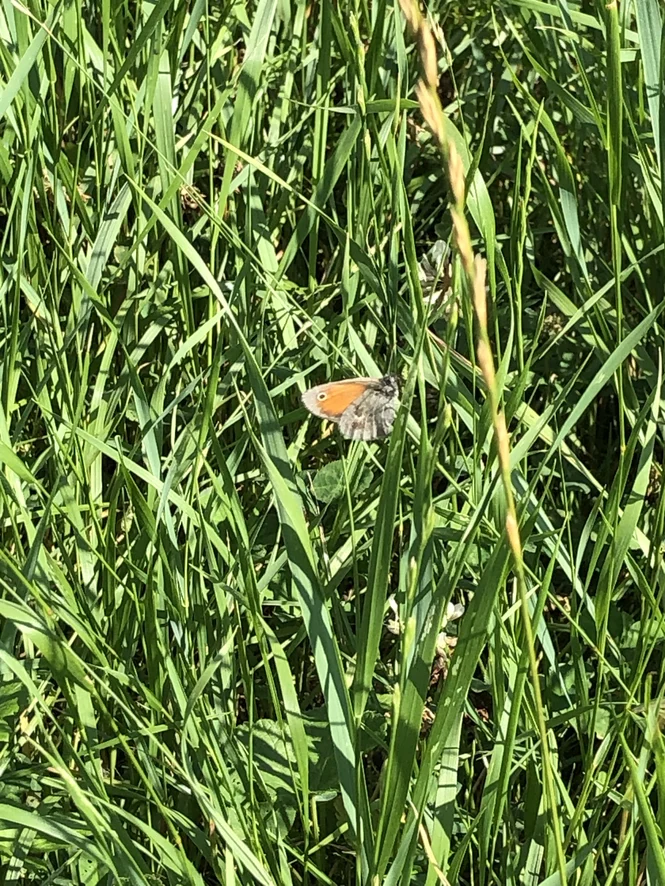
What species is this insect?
Coenonympha pamphilus
